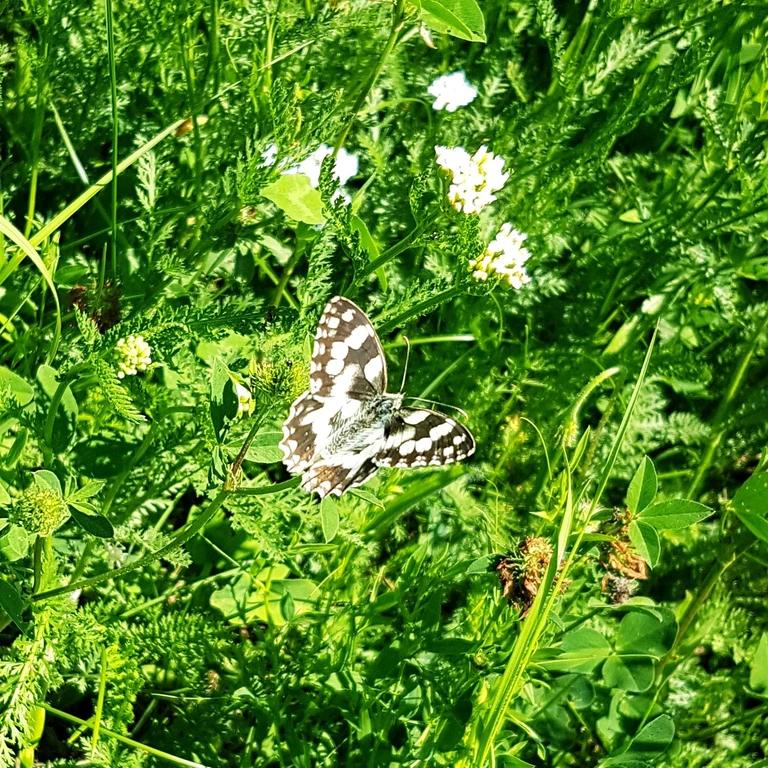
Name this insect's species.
Melanargia galathea
